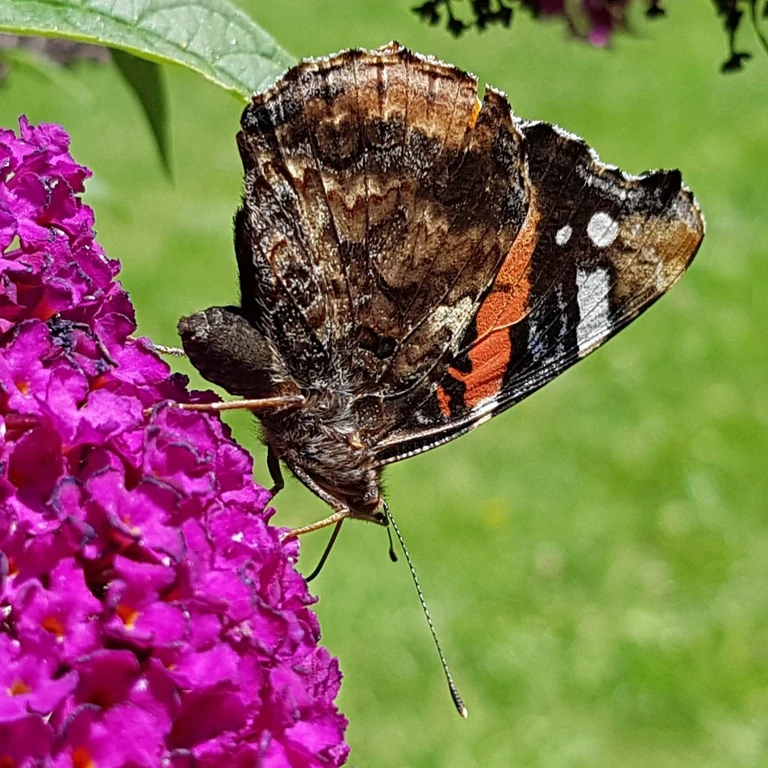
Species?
Vanessa atalanta
